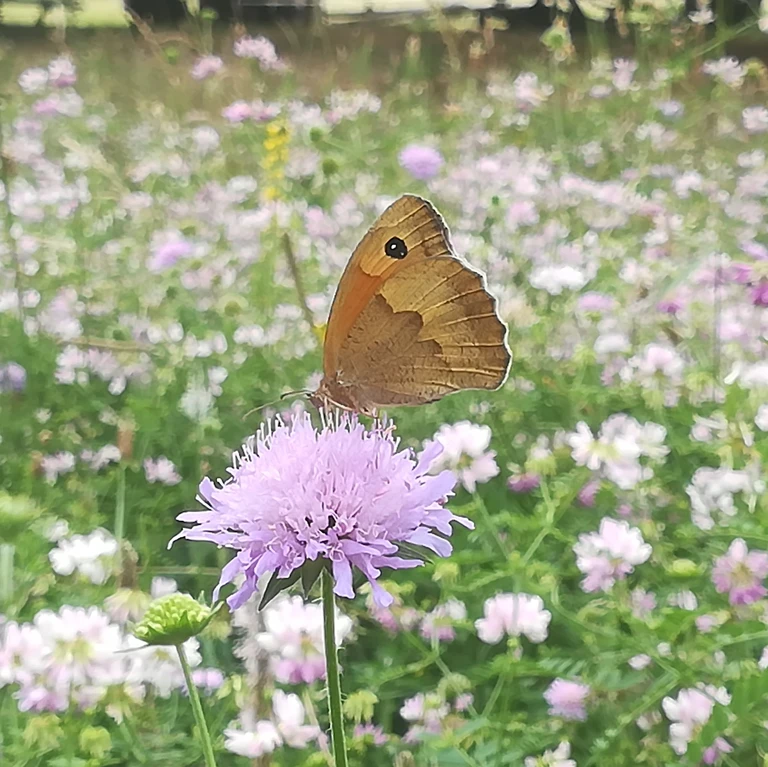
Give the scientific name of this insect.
Maniola jurtina
